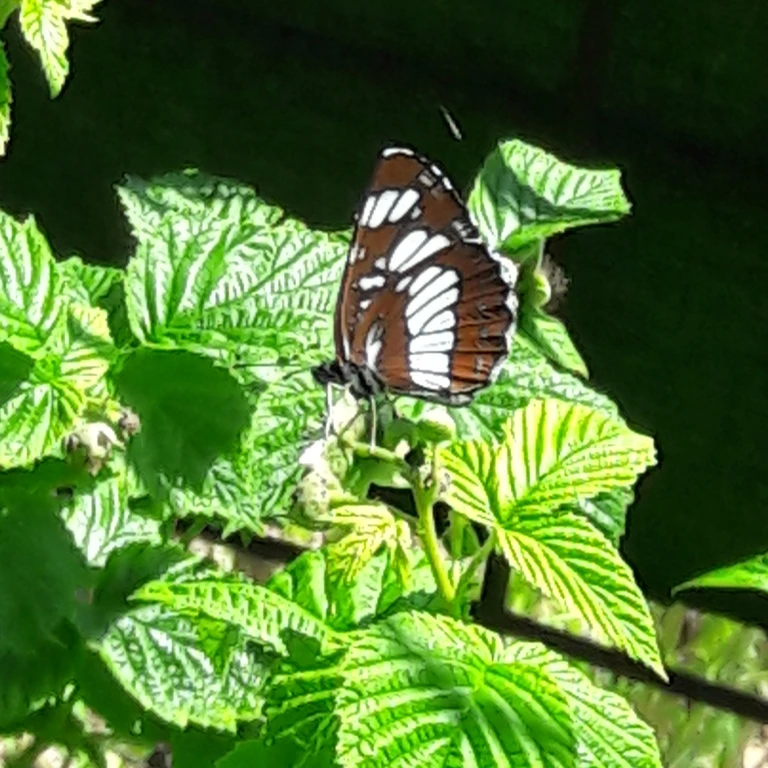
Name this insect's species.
Neptis rivularis
